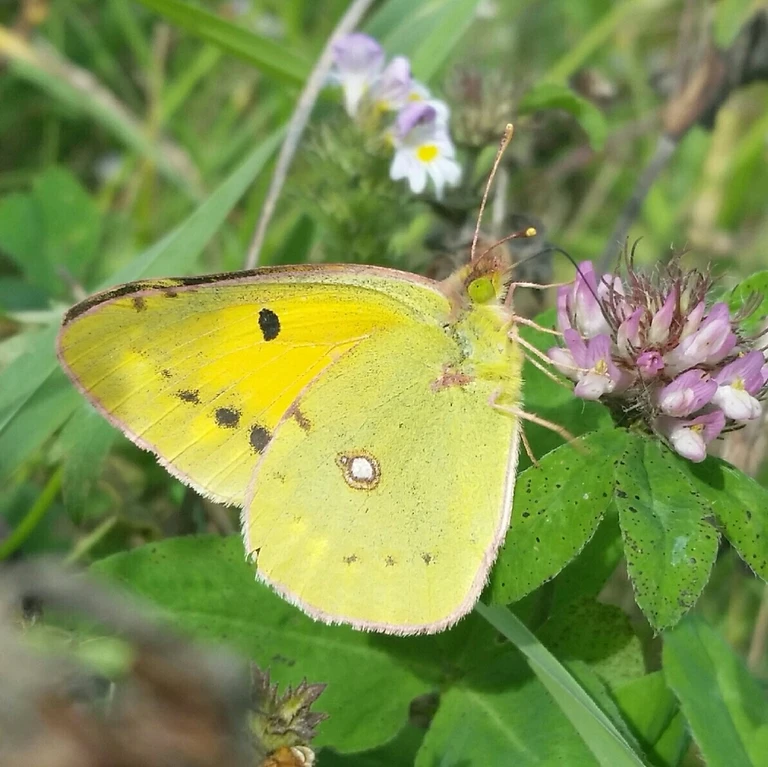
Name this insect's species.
Colias croceus
